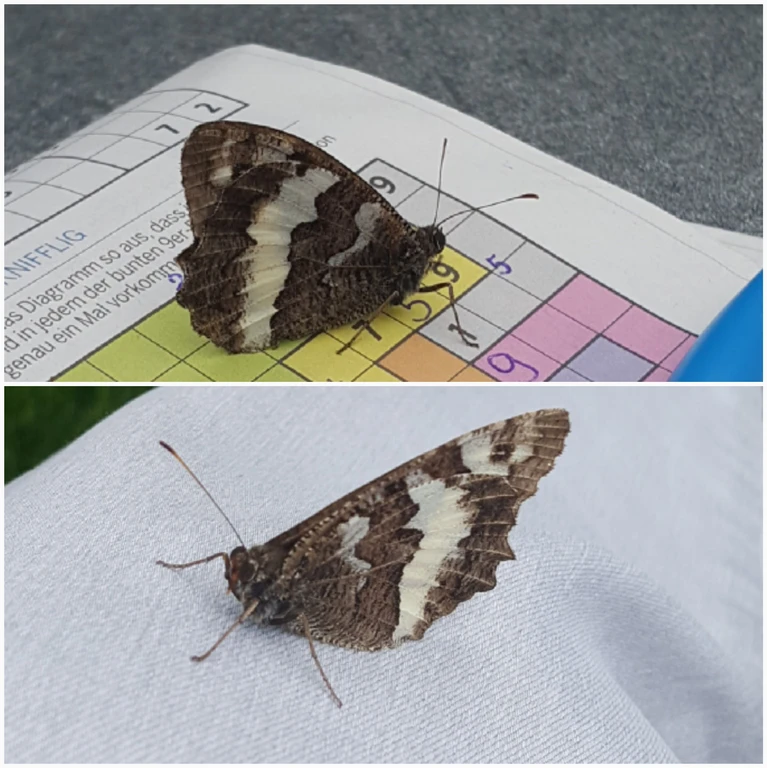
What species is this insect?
Brintesia circe
